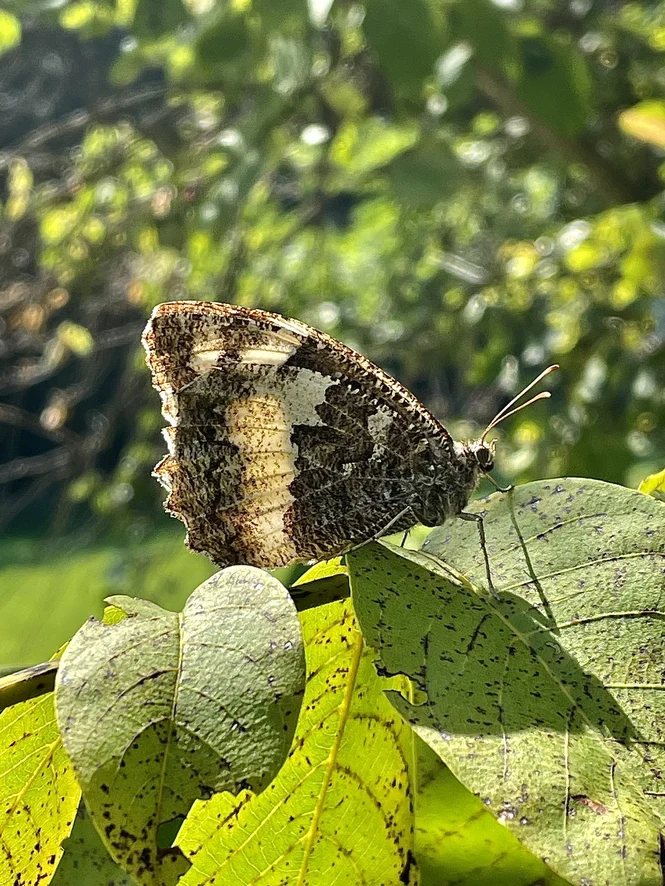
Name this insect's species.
Brintesia circe
